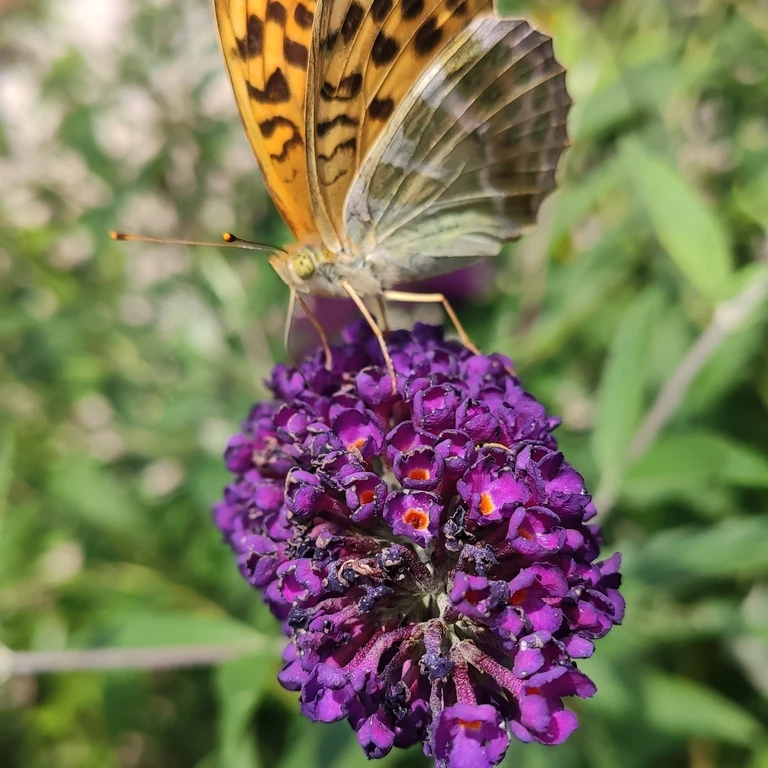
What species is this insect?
Argynnis paphia
